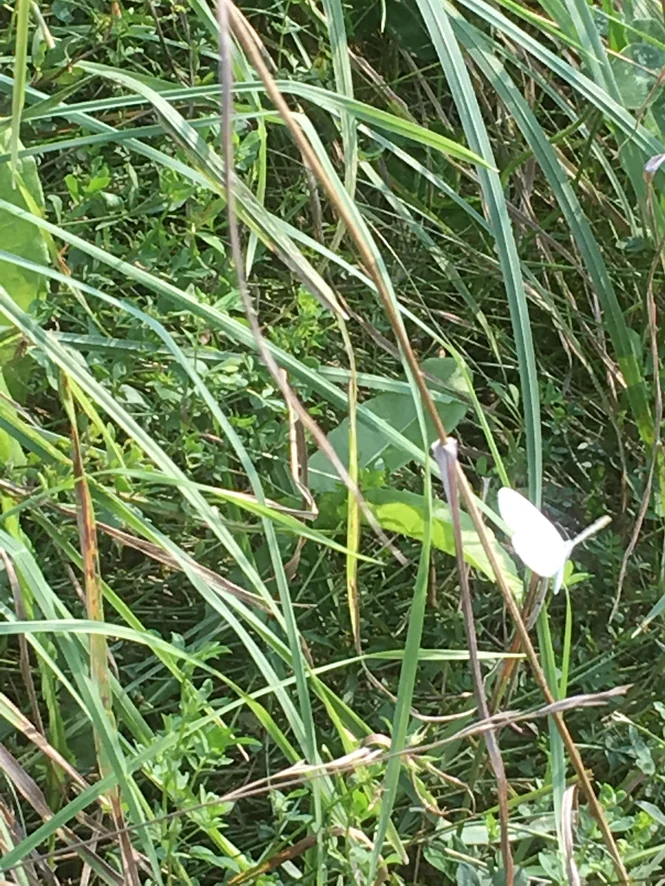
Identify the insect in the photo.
Leptidea sinapis/juvernica
